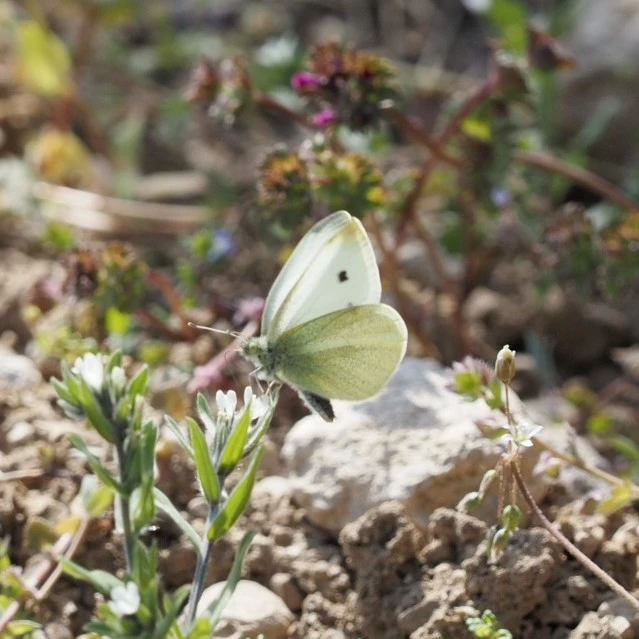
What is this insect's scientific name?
Pieris rapae
